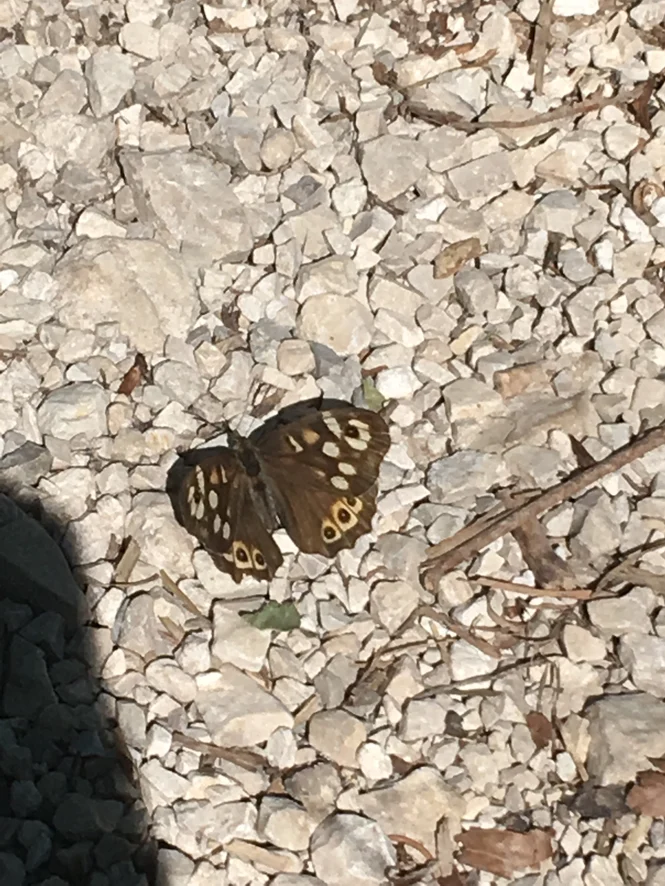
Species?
Pararge aegeria
